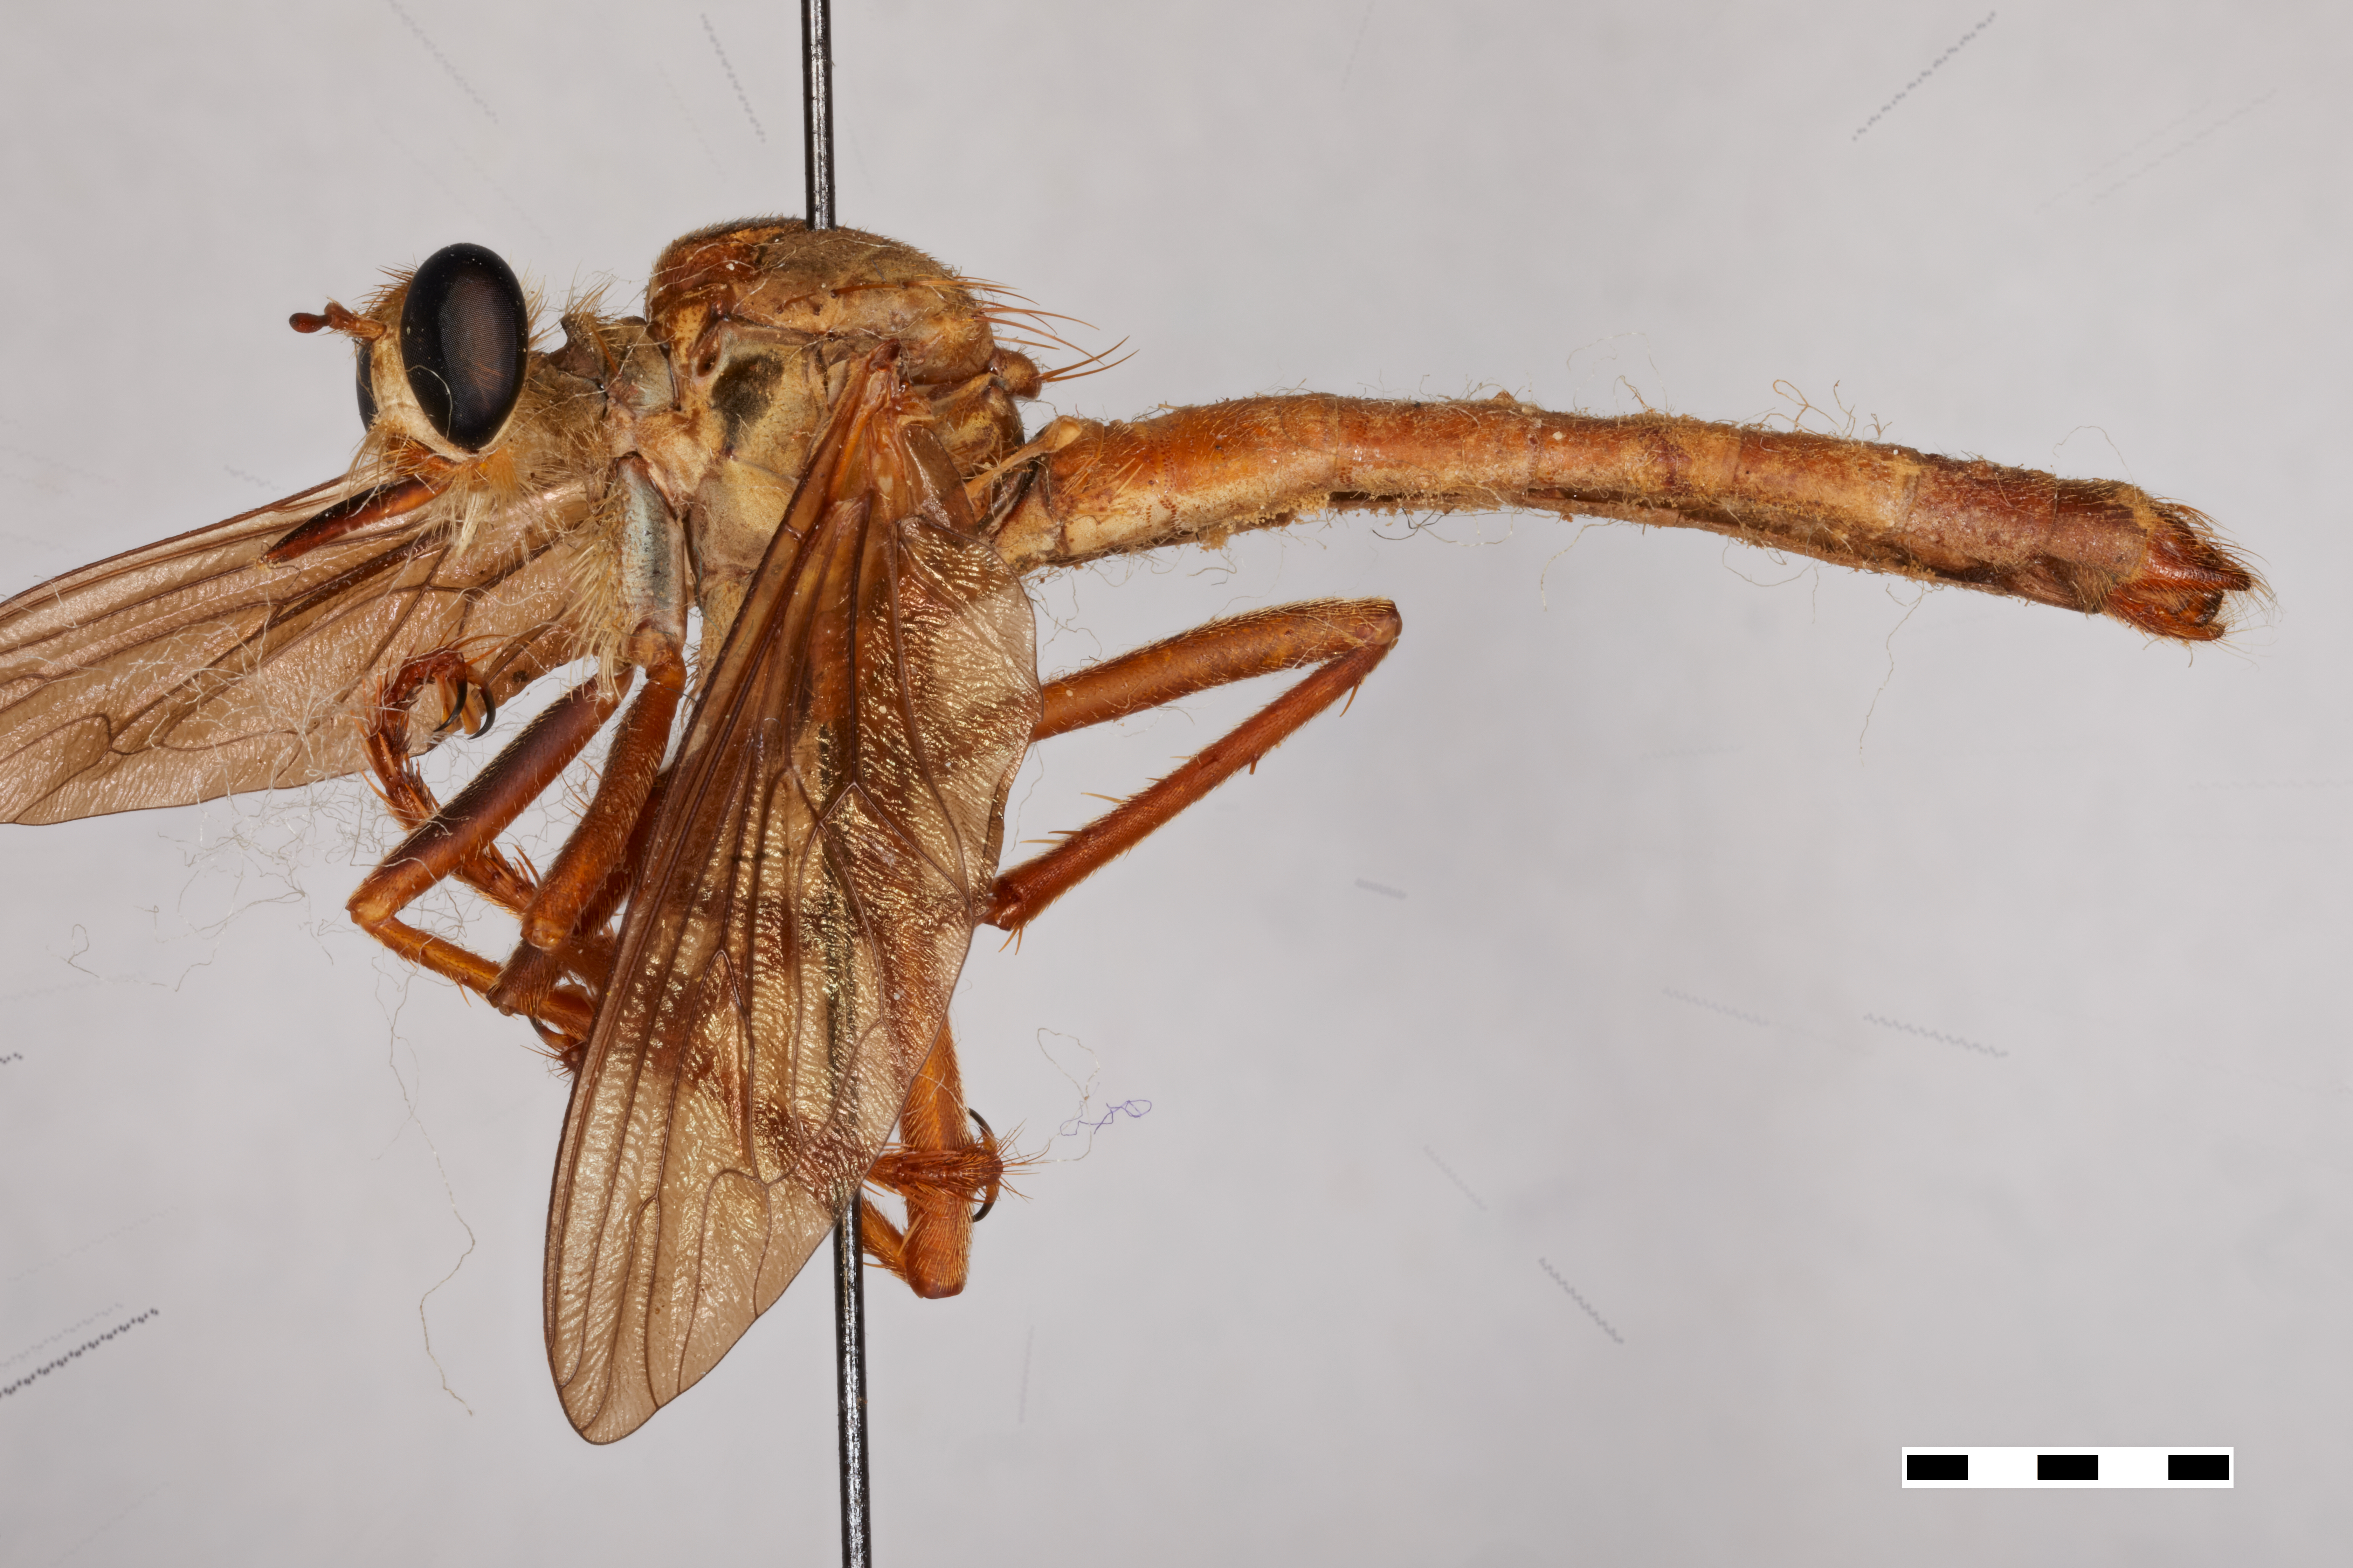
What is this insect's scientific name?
Microstylum tananarivense
